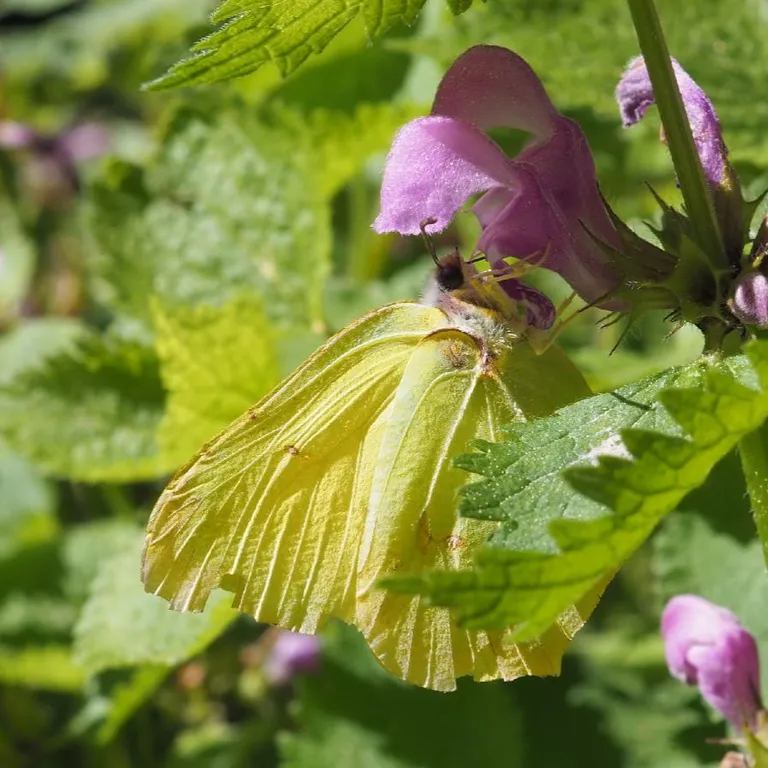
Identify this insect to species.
Gonepteryx rhamni
